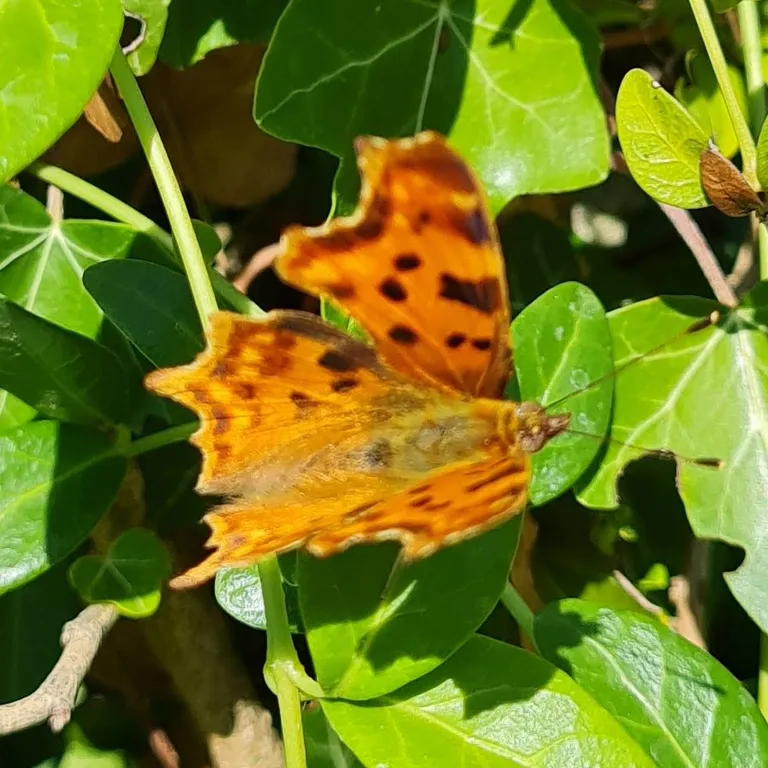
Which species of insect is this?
Polygonia c-album
